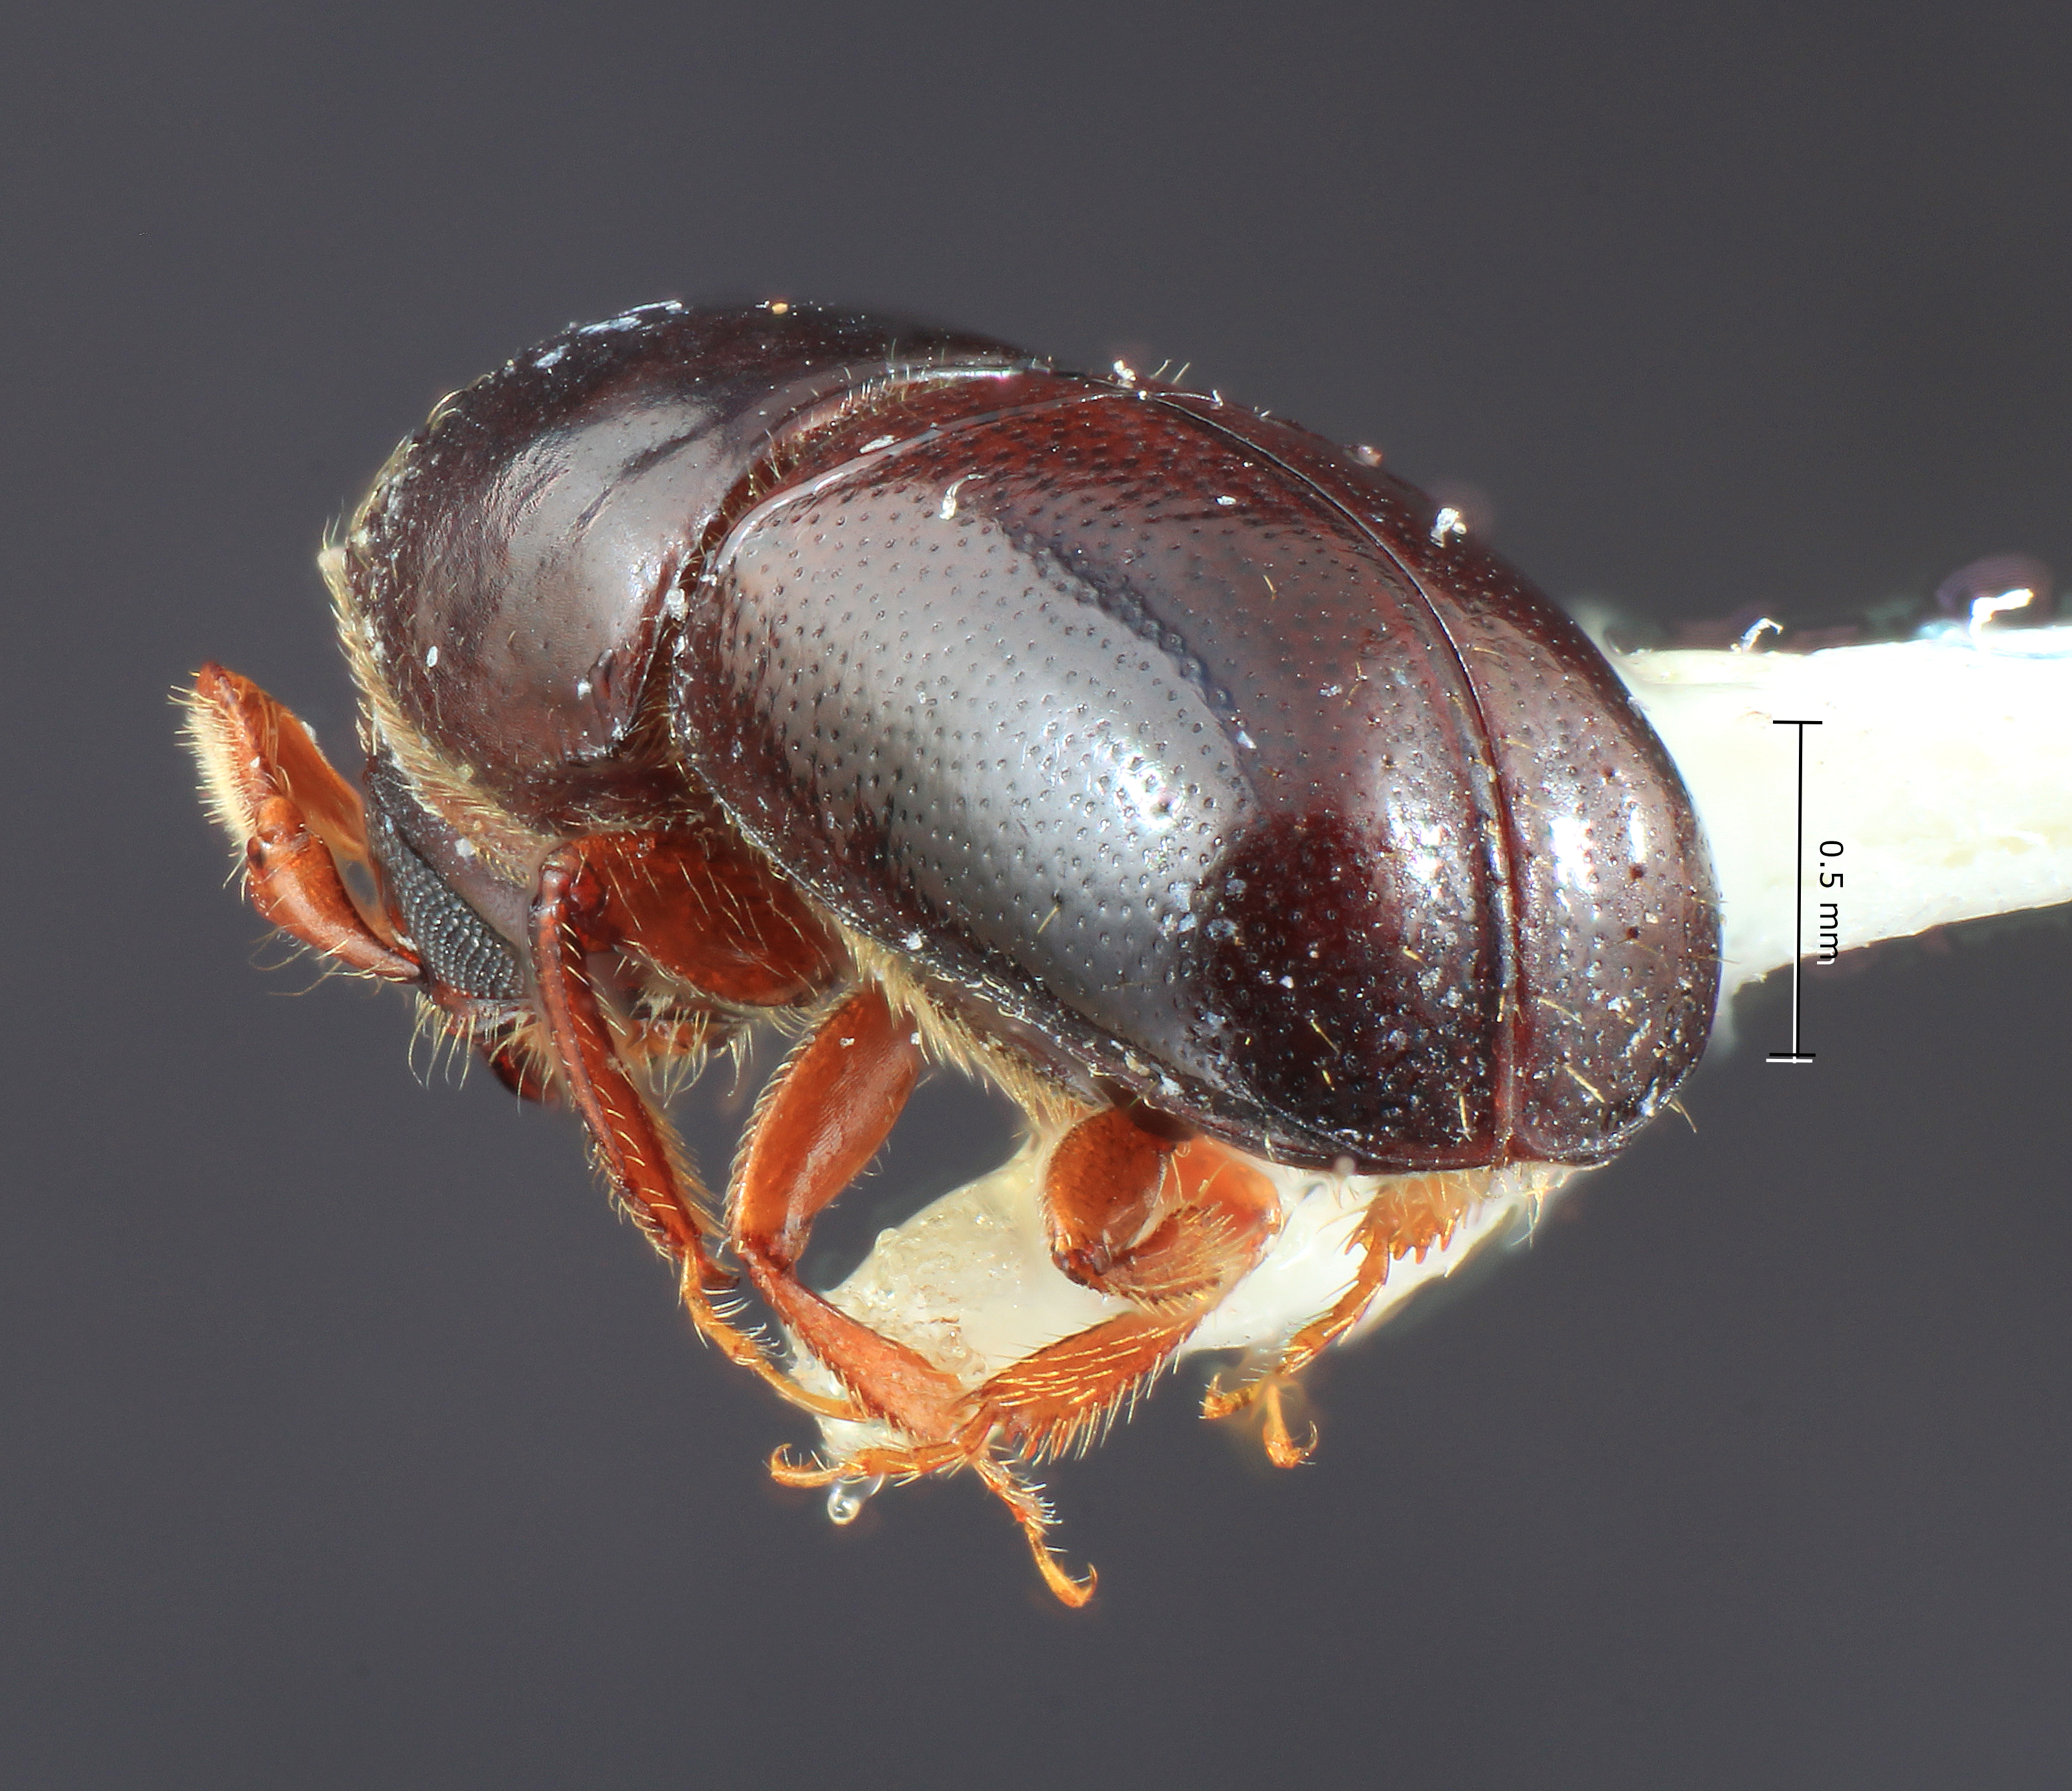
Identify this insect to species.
Corthylus letzneri
